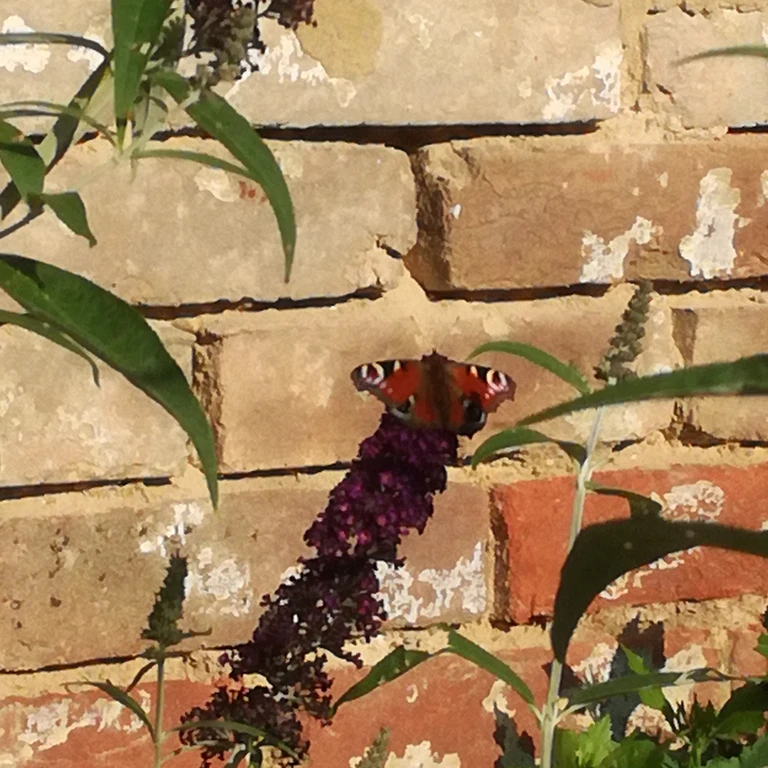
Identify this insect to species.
Aglais io
